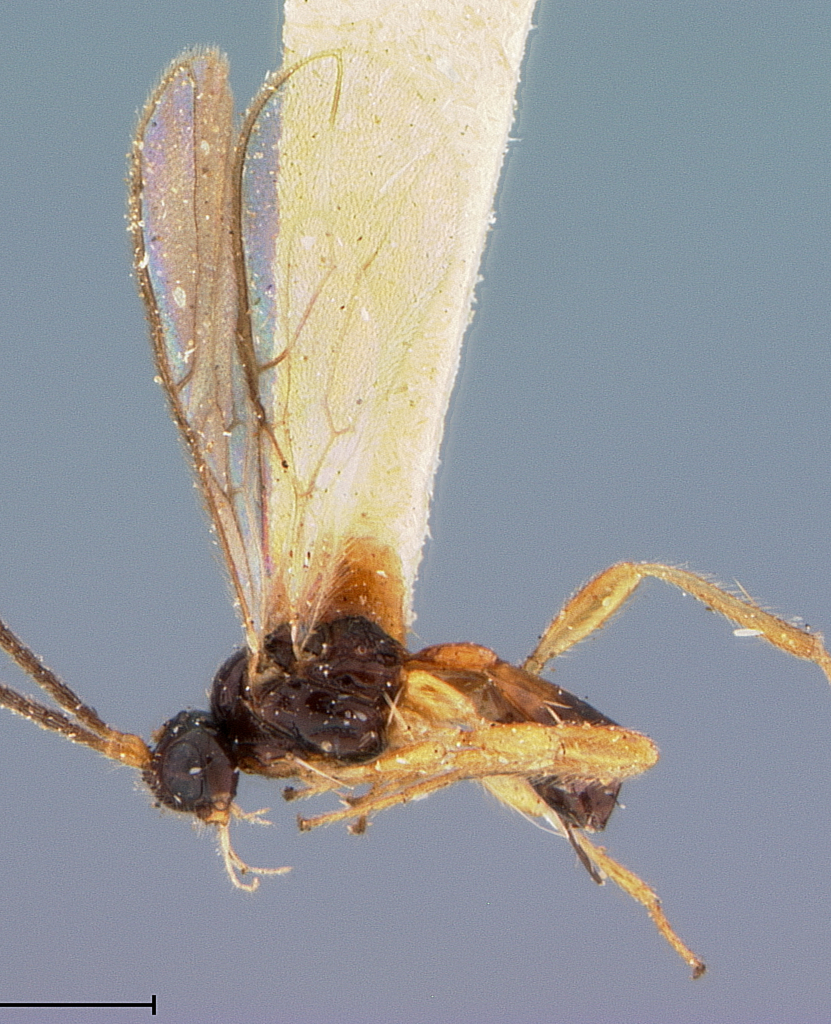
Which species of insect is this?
Synaldis sensillosa
